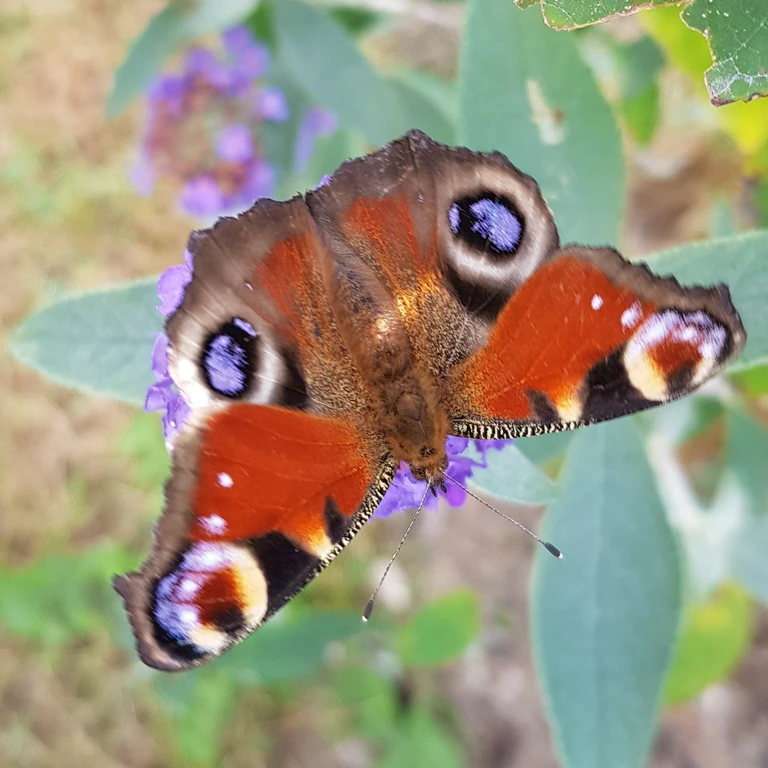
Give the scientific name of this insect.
Aglais io
